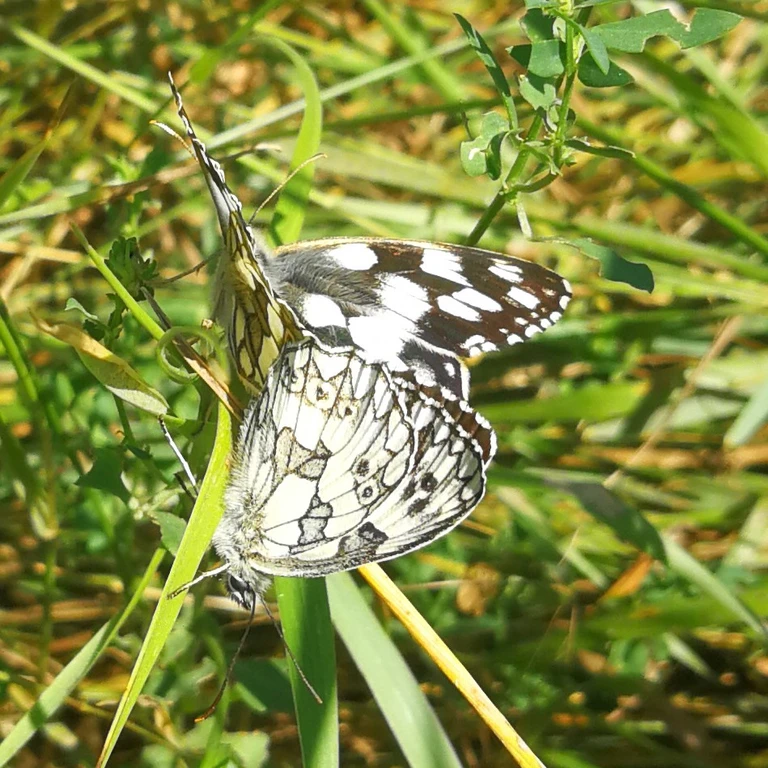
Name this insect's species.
Melanargia galathea
